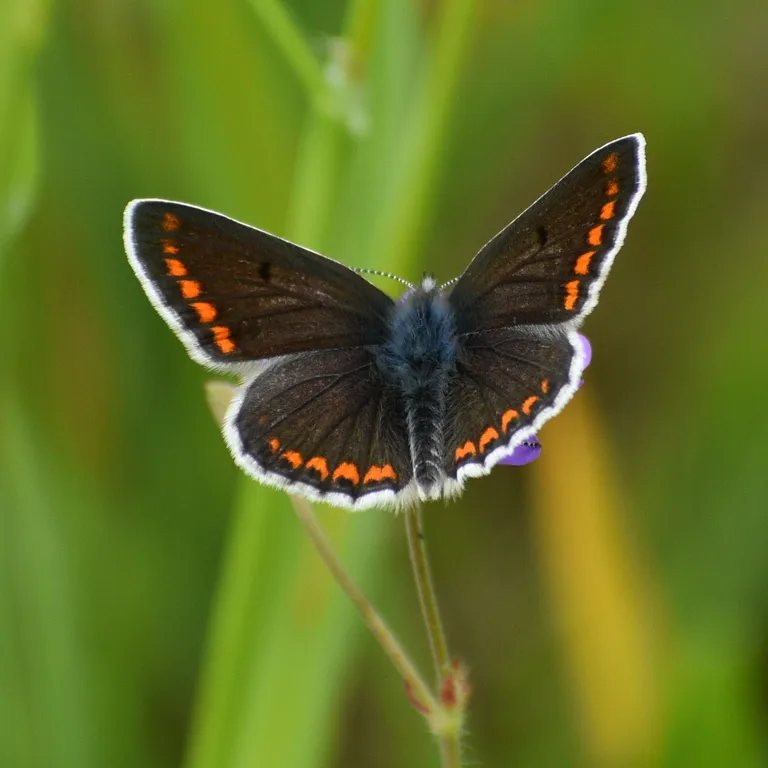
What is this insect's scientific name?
Aricia agestis/artaxerxes
